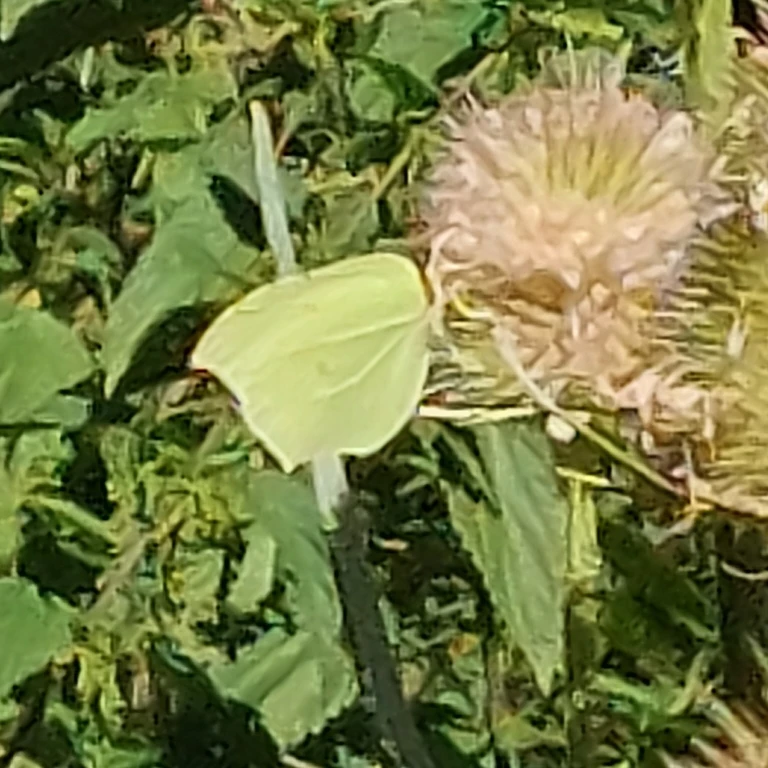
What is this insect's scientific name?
Gonepteryx rhamni
